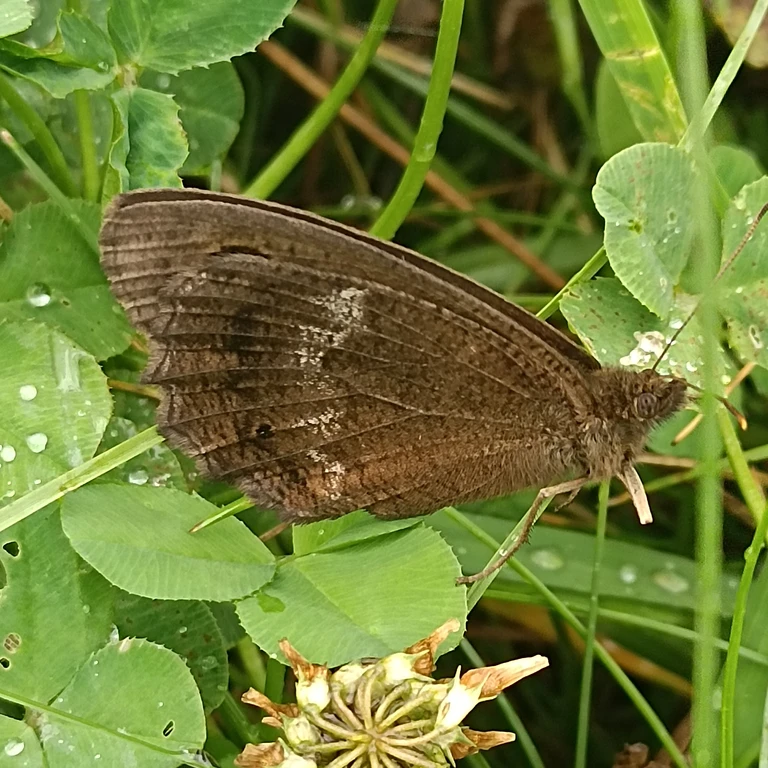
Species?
Minois dryas
